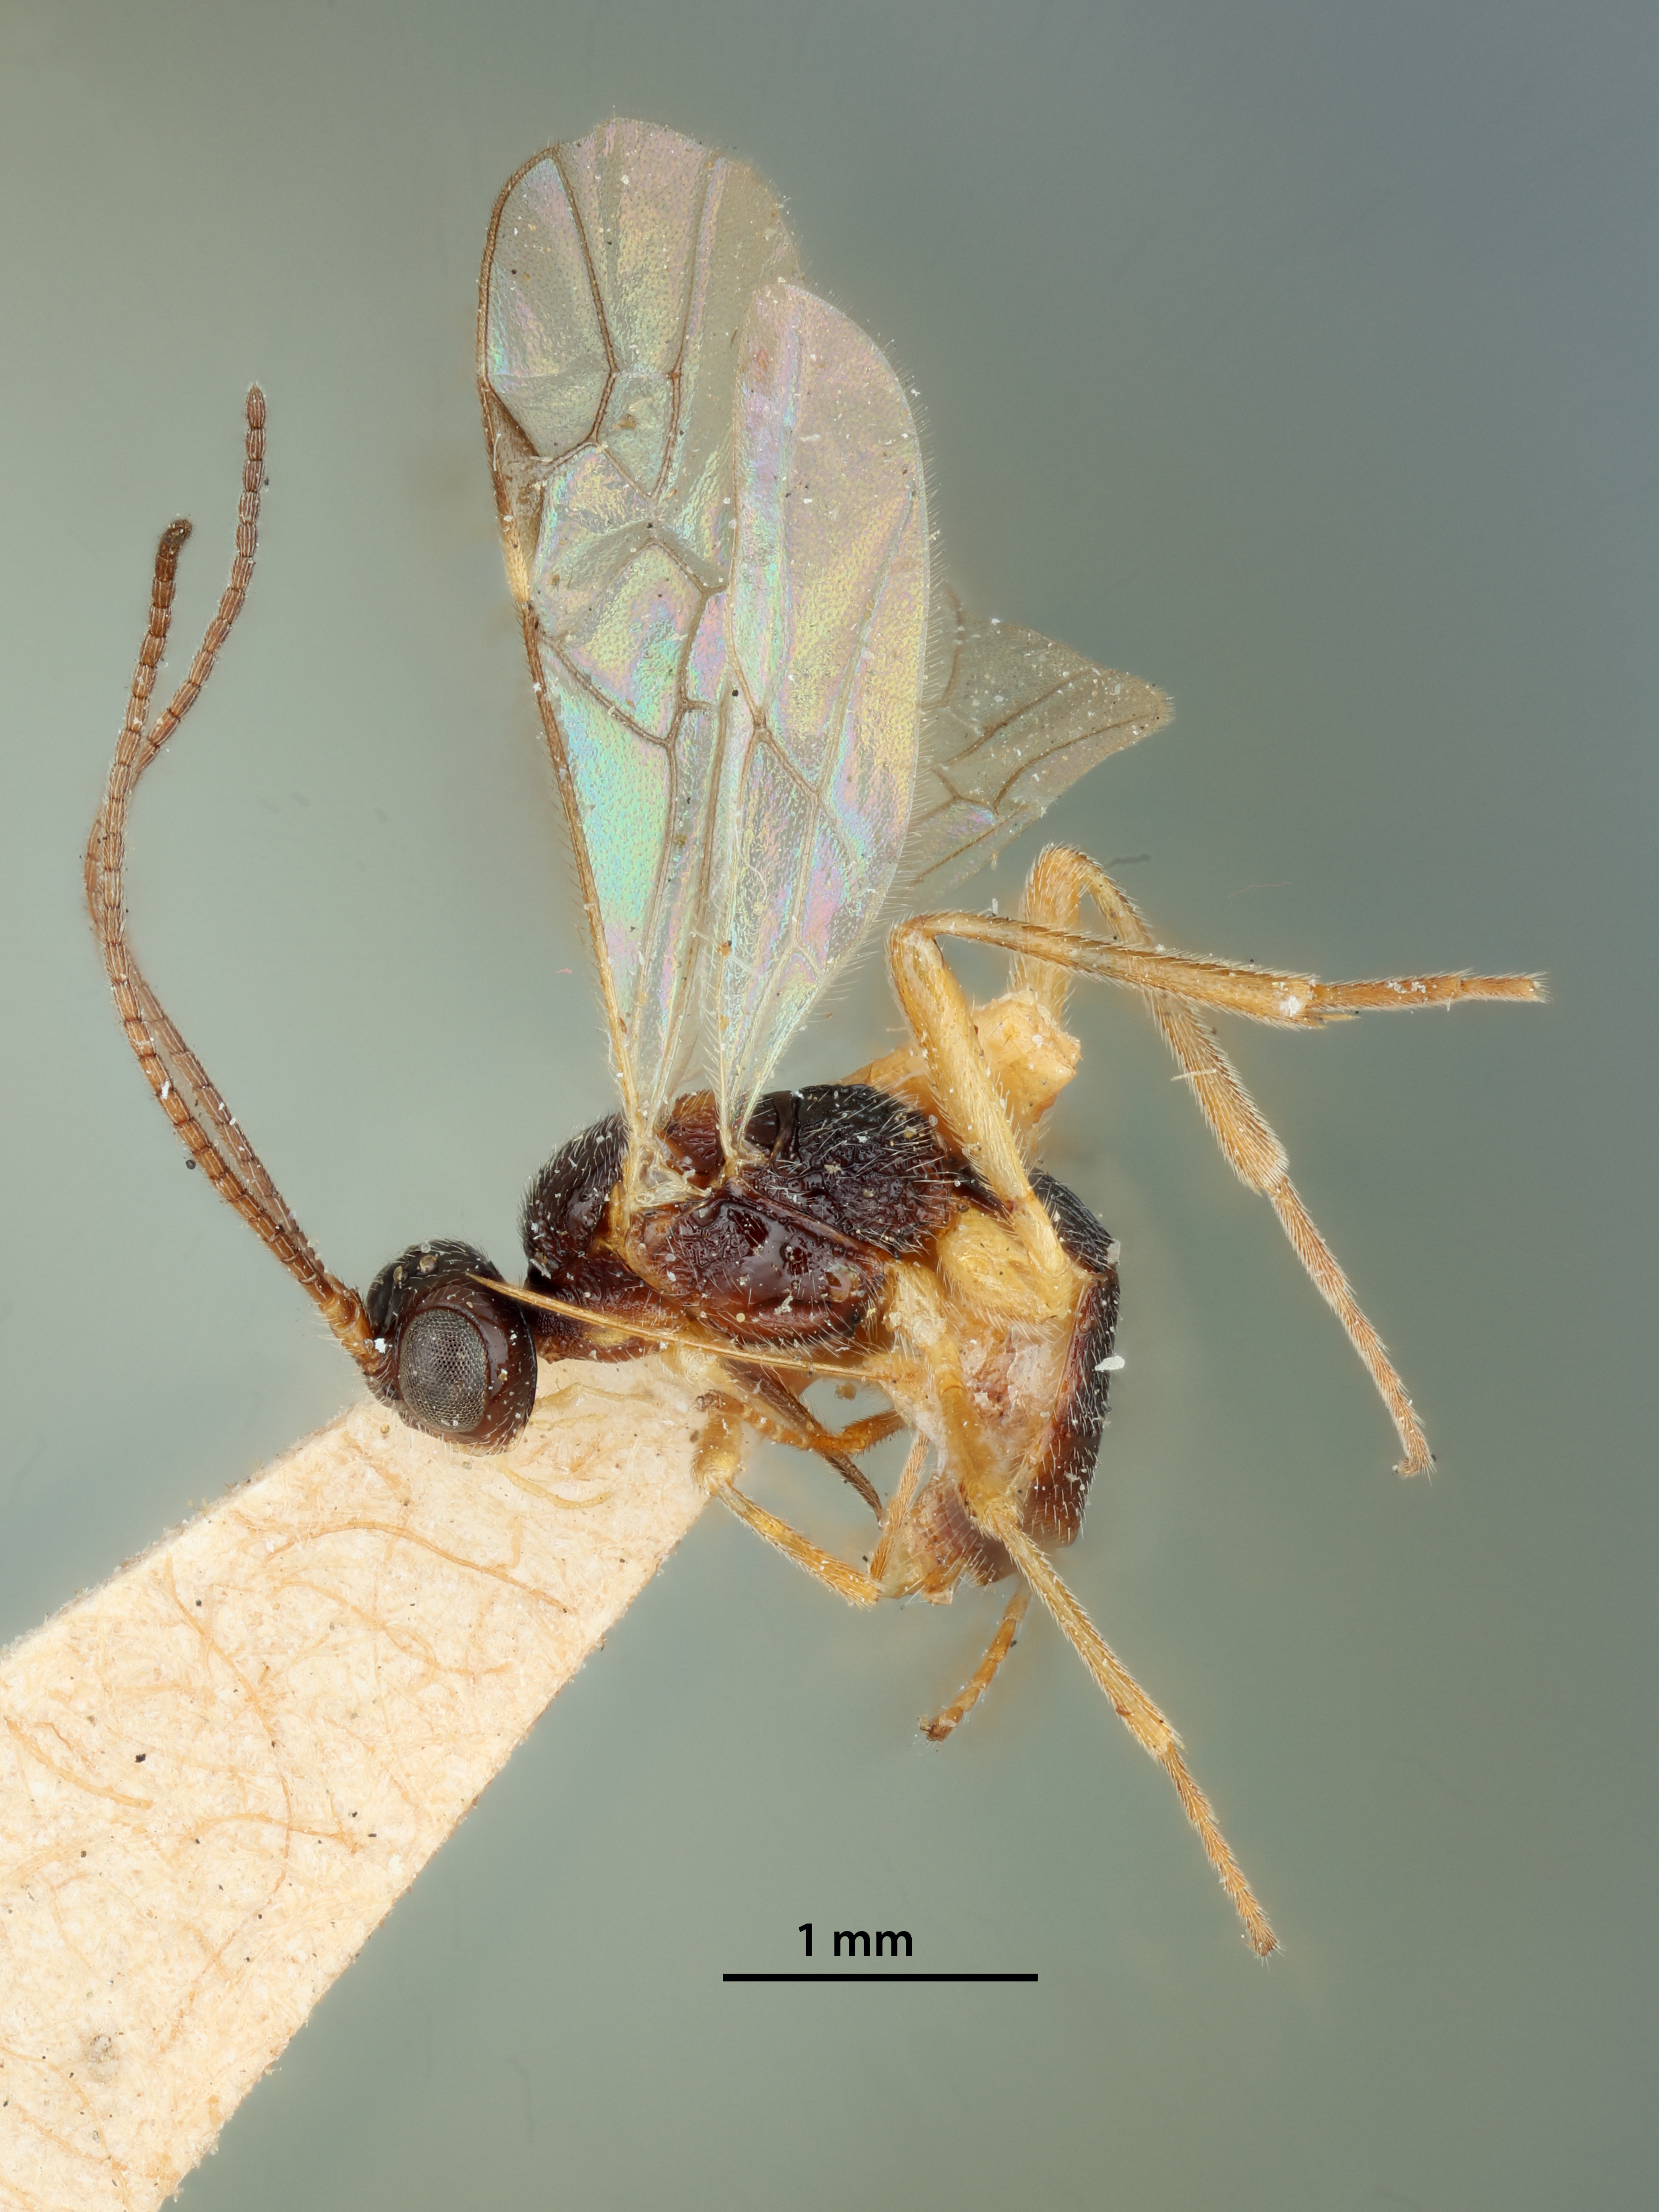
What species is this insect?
Rogas mellipes
